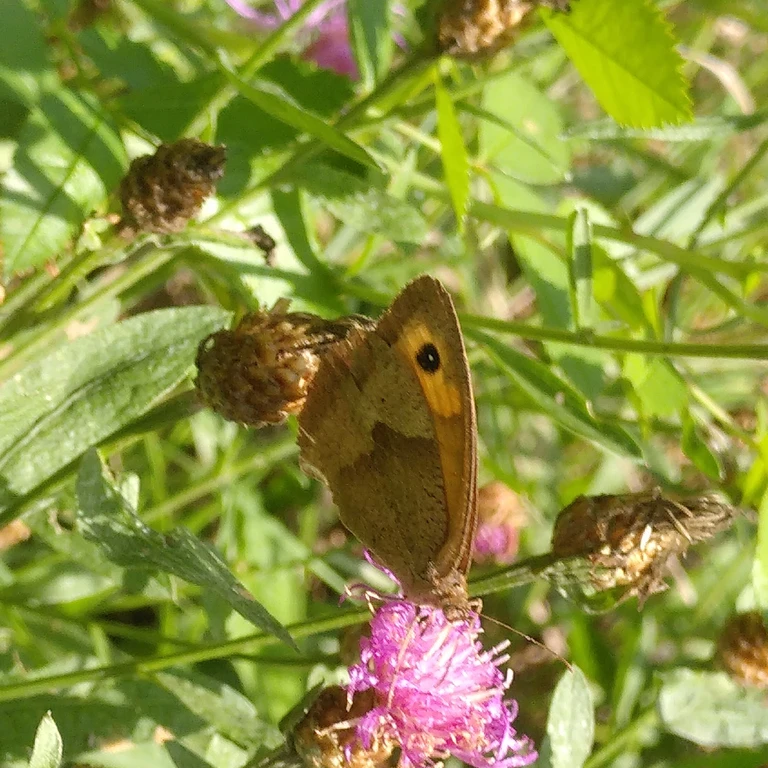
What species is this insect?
Maniola jurtina
